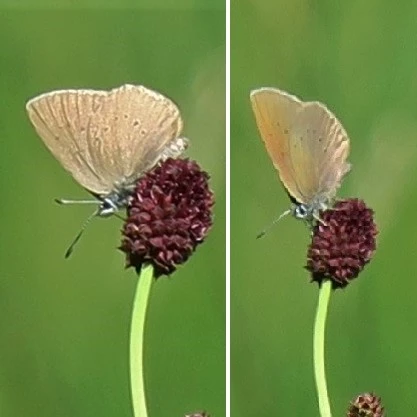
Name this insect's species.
Phengaris nausithous (also Maculinea nausithous)
